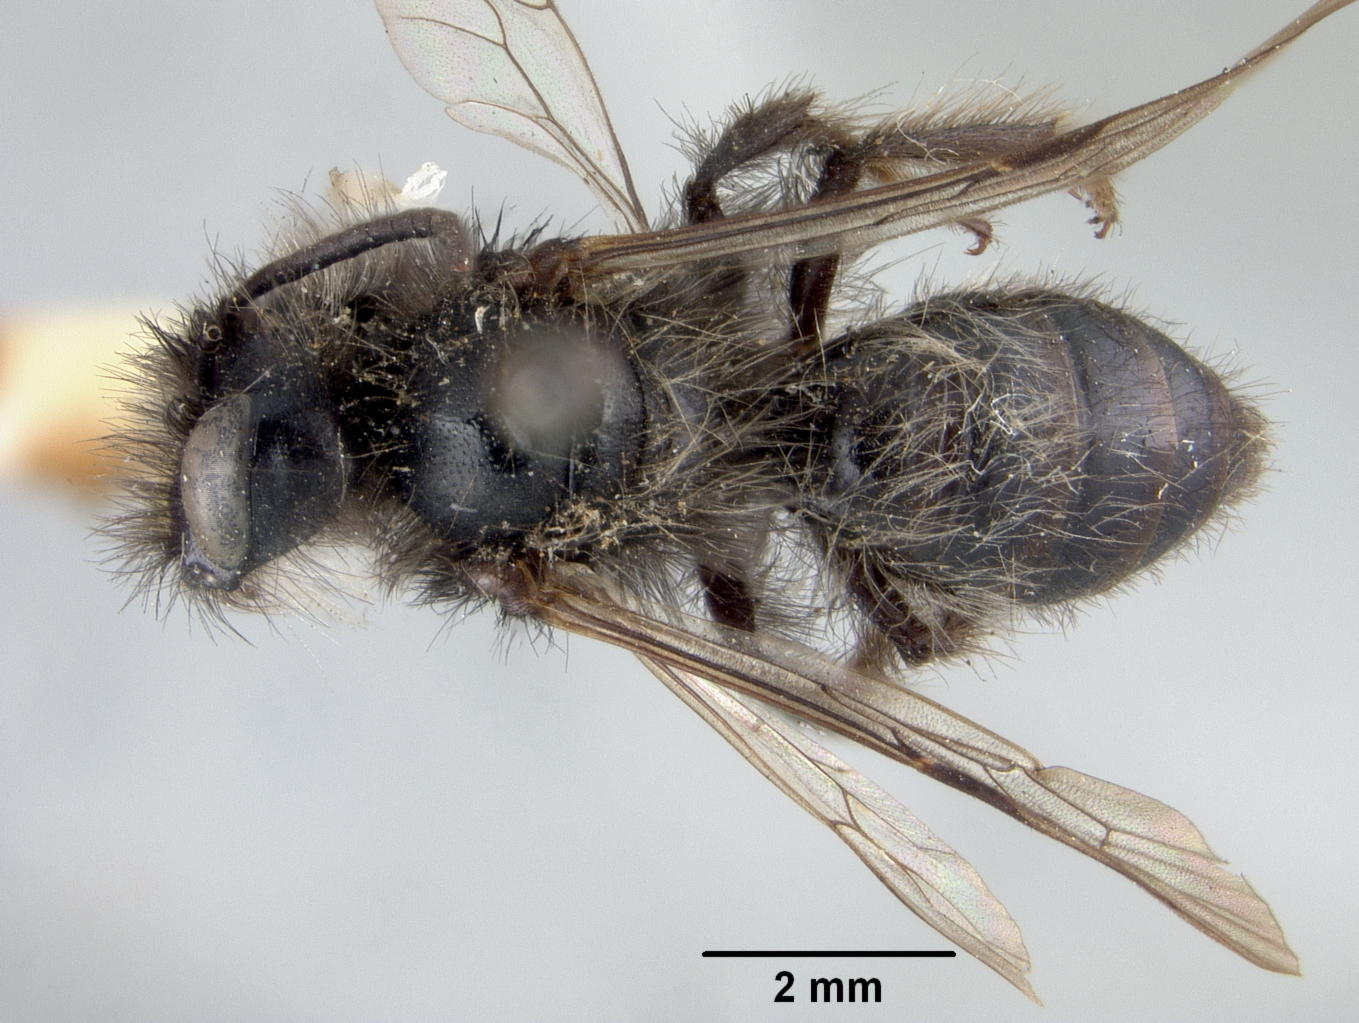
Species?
Andrena maura
